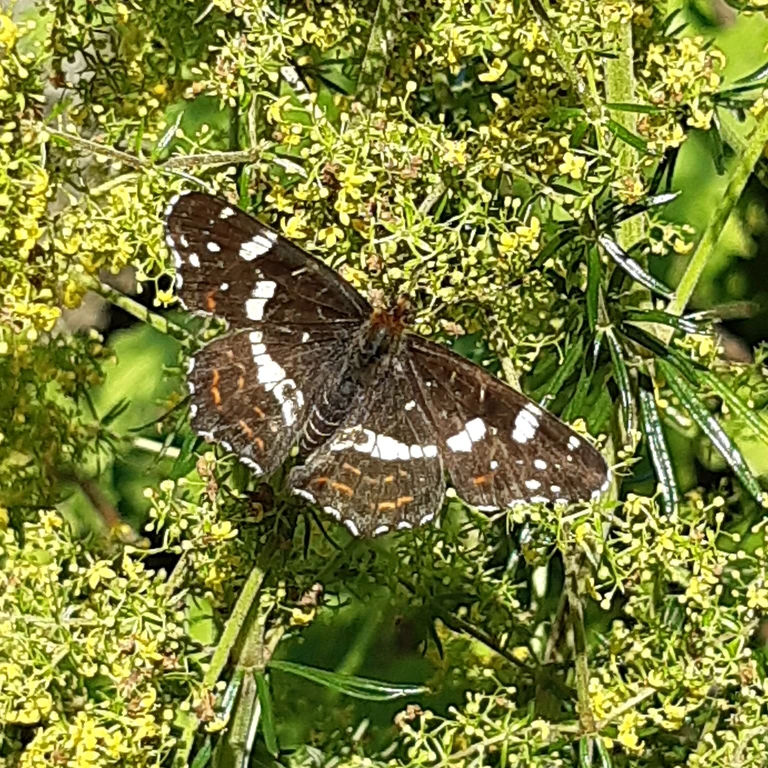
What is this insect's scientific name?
Araschnia levana
